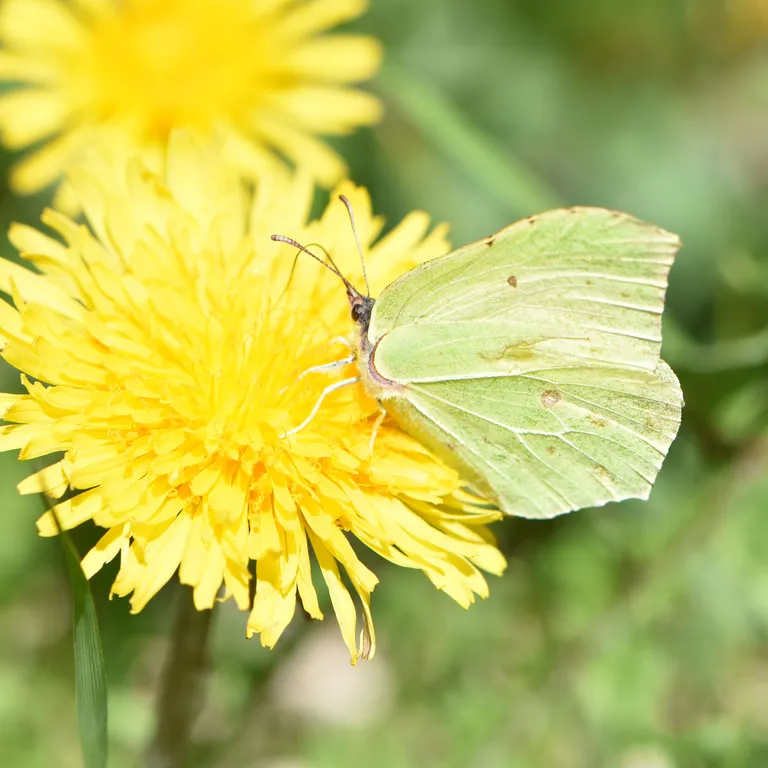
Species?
Gonepteryx rhamni
